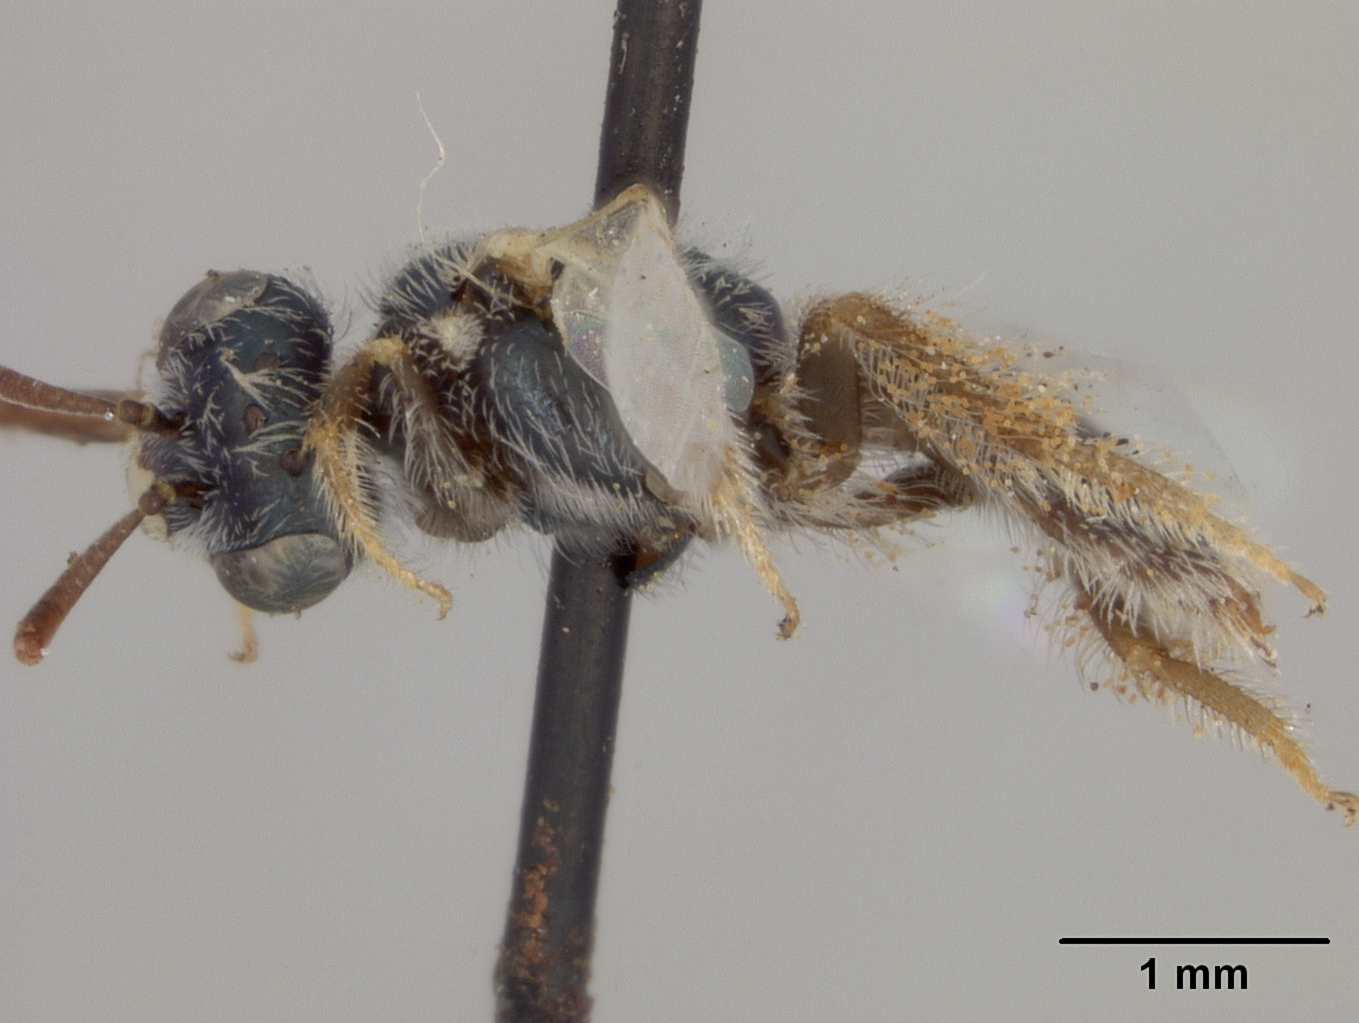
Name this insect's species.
Perdita graenicheri
